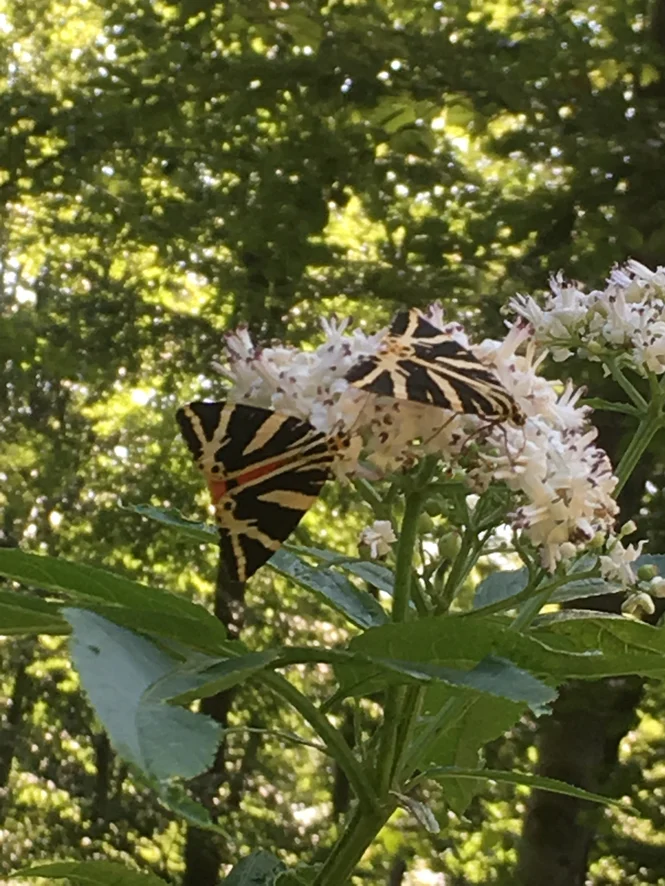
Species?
Euplagia quadripunctaria
